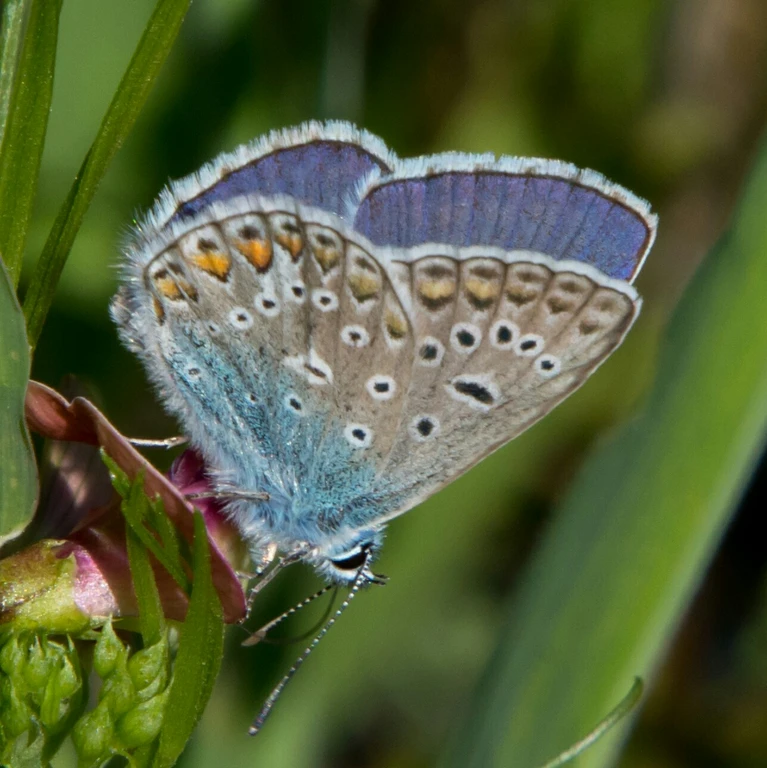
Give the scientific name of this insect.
Polyommatus icarus
